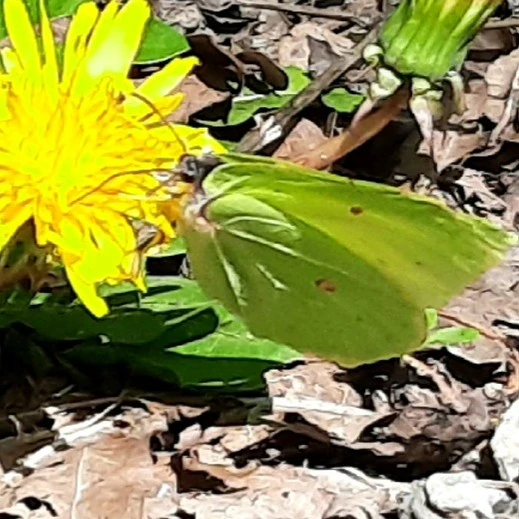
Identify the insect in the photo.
Gonepteryx rhamni
